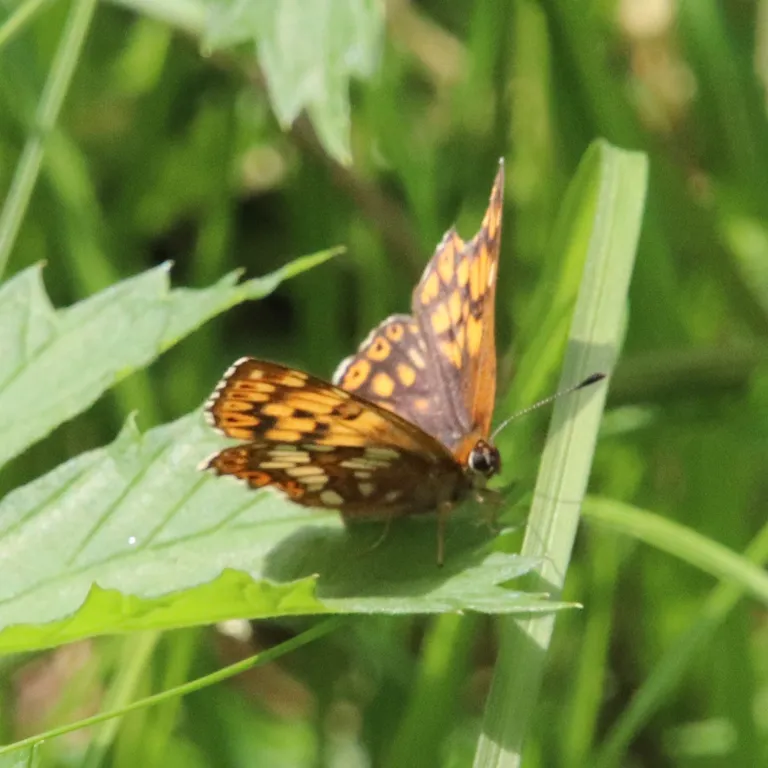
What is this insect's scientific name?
Hamearis lucina
